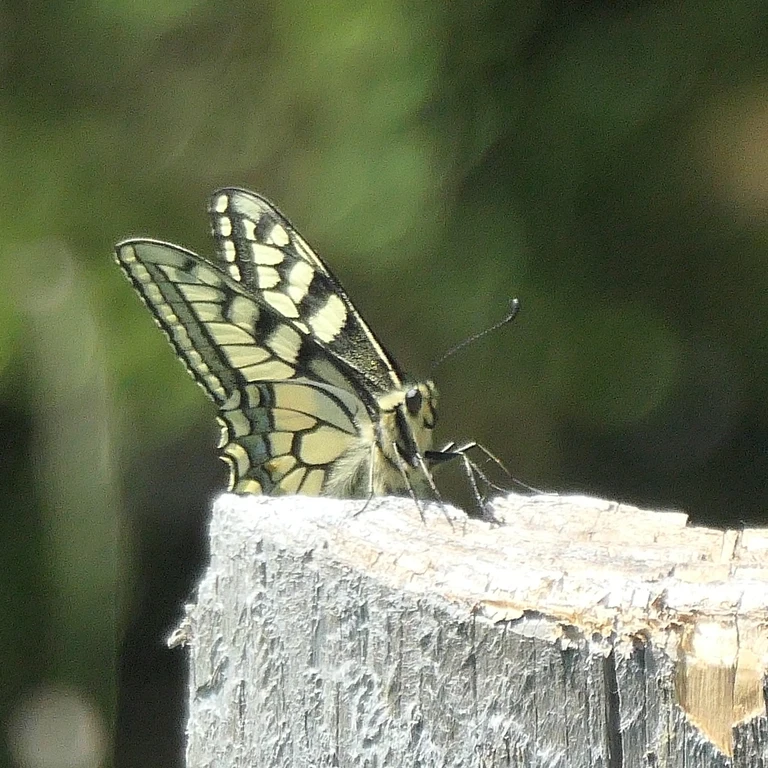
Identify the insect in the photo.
Papilio machaon
